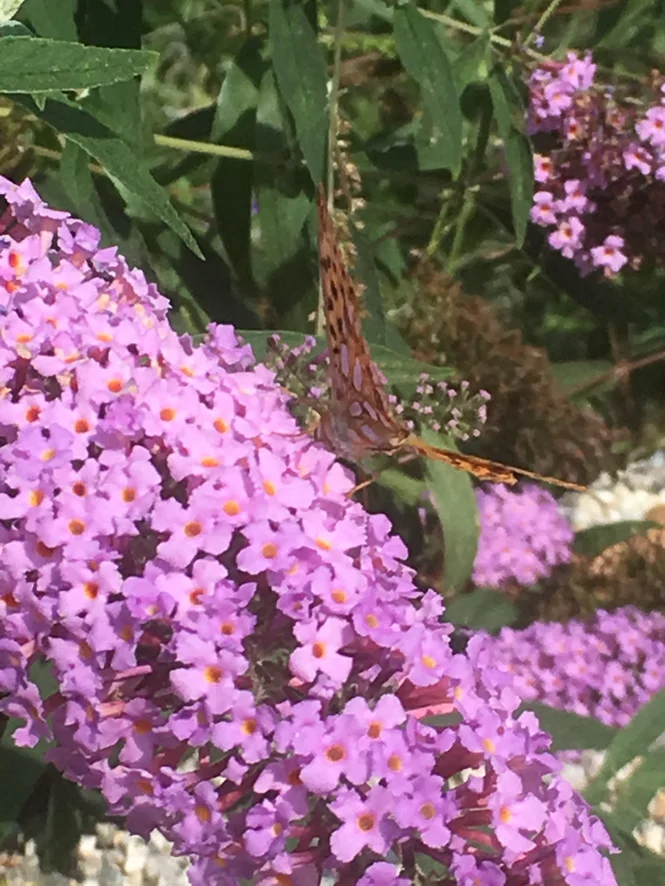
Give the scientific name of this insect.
Issoria lathonia
